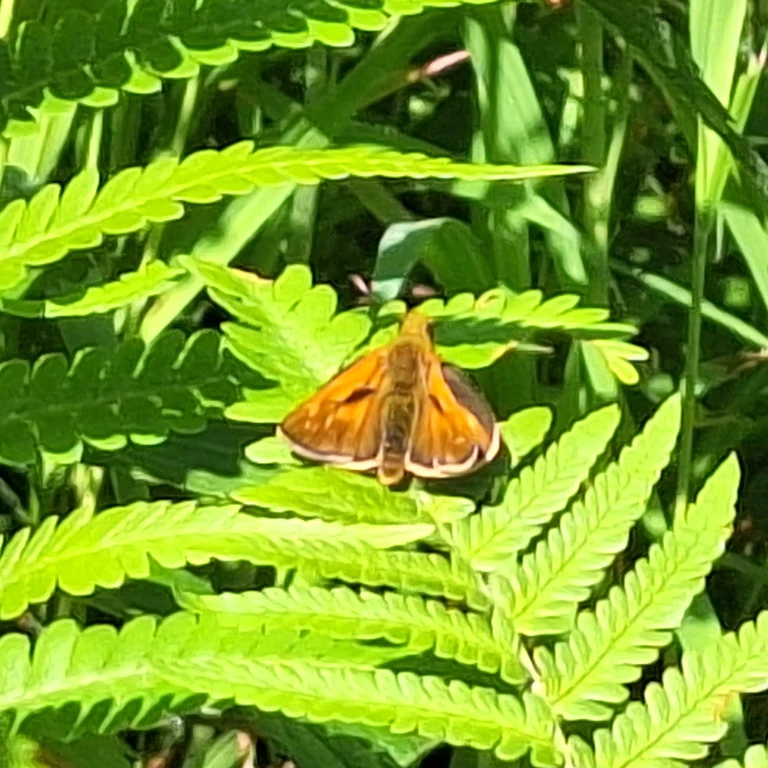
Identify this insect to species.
Ochlodes sylvanus (also Ochlodes venata)
